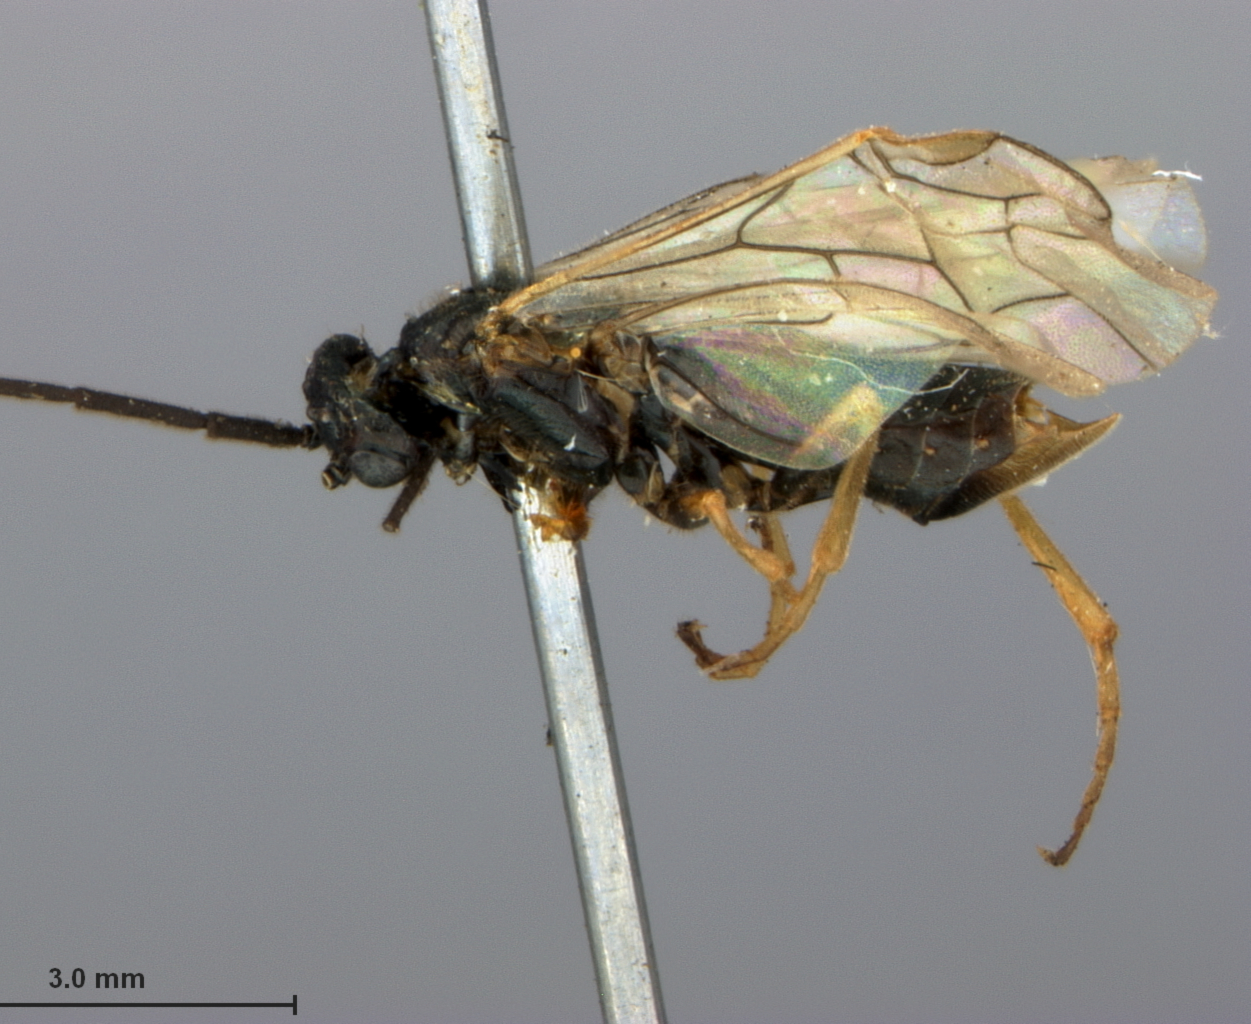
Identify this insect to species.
Pachynematus gotarus
